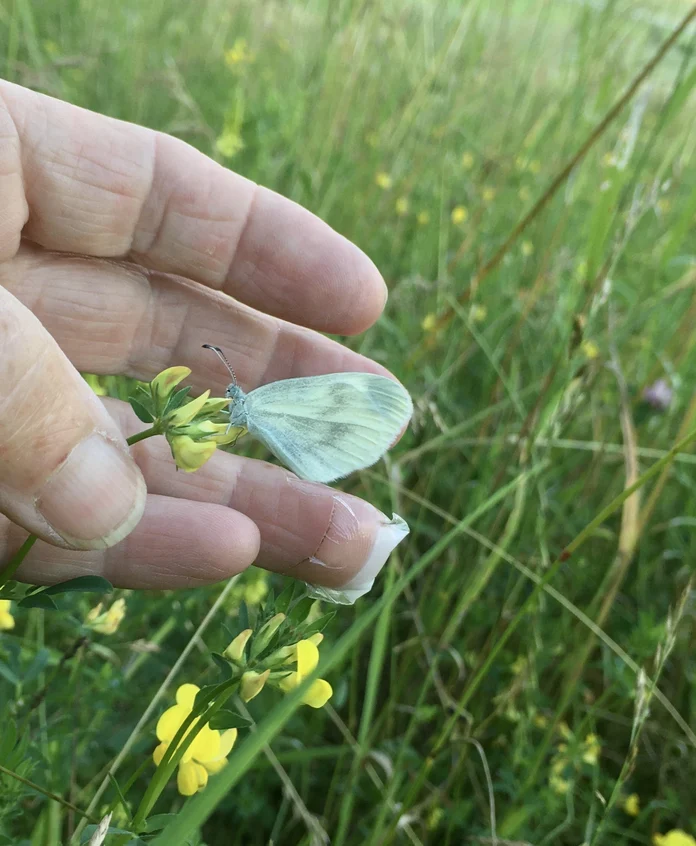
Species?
Leptidea sinapis/juvernica
